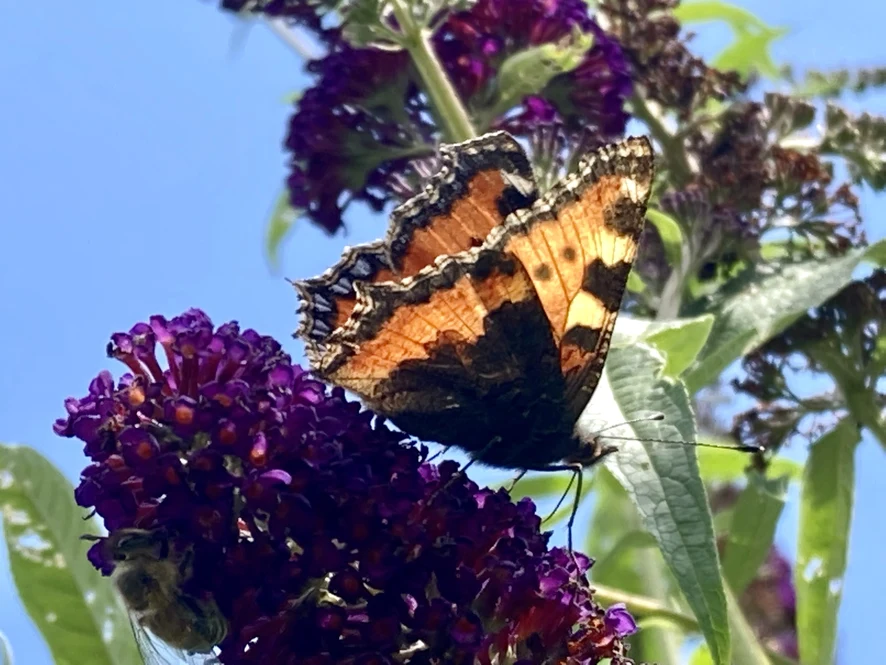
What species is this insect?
Aglais urticae
